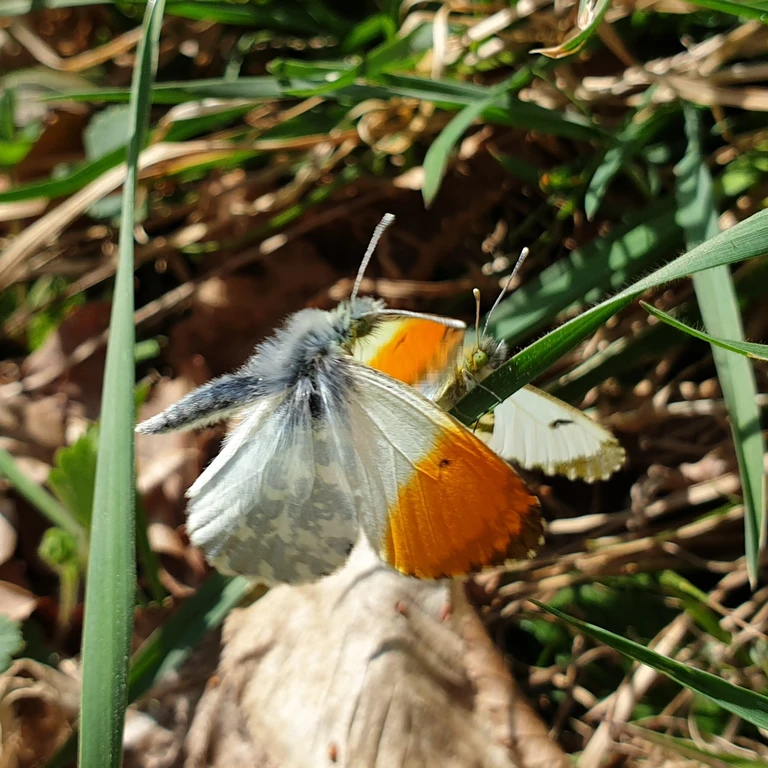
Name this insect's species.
Anthocharis cardamines
